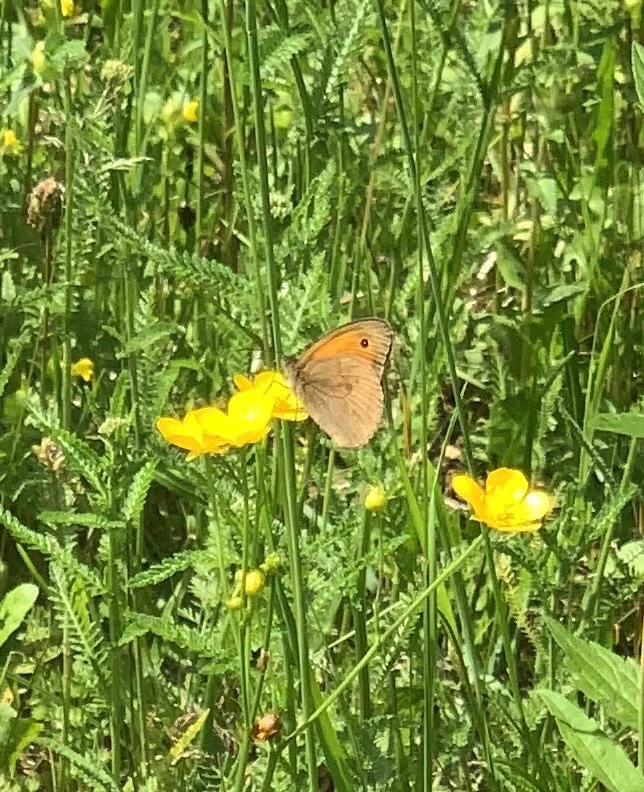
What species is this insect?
Maniola jurtina
